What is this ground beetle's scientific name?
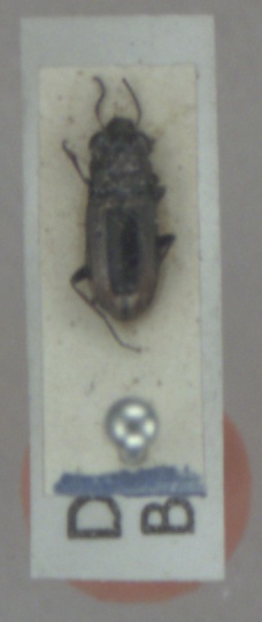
Notiophilus biguttatus
